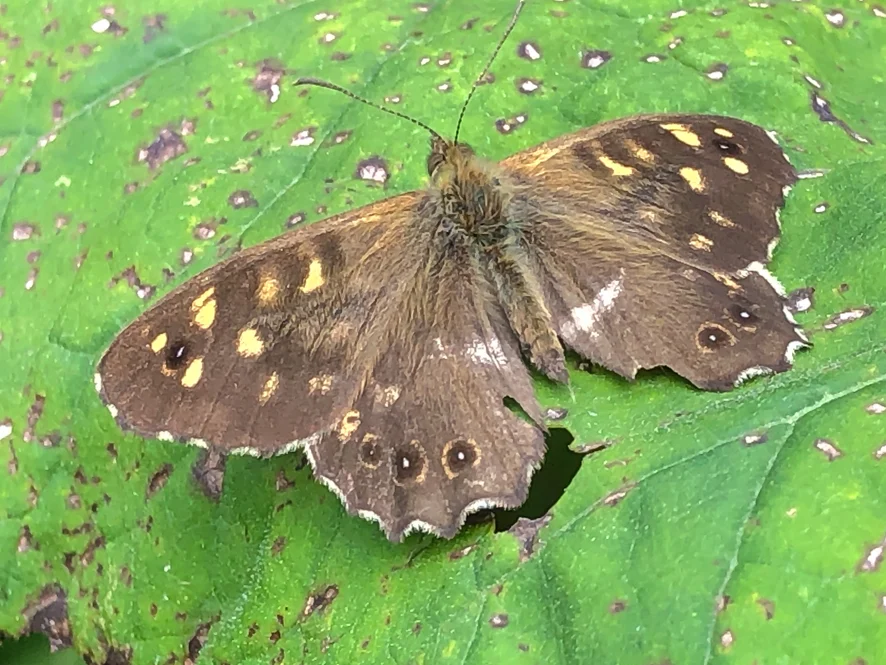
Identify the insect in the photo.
Pararge aegeria
